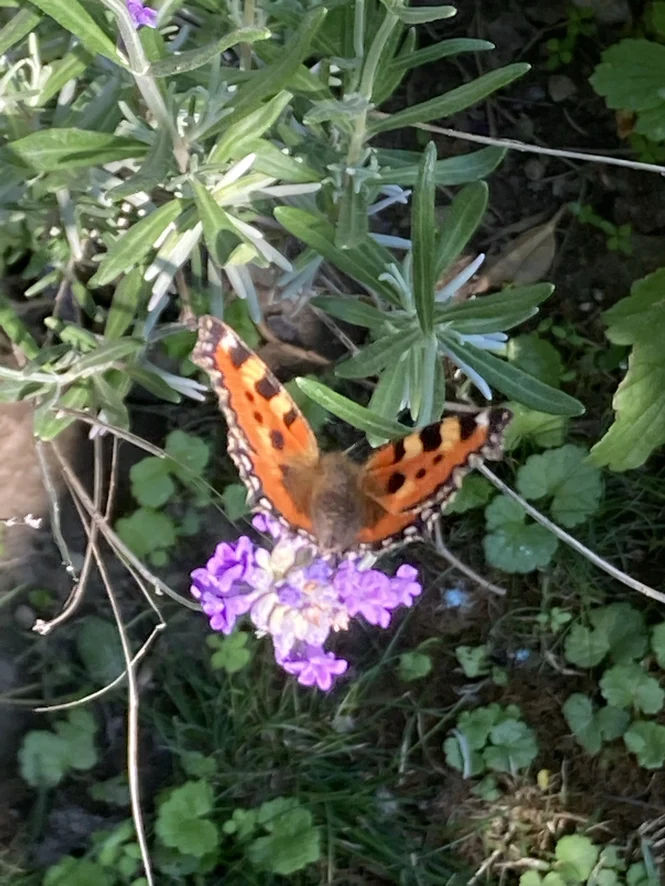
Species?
Aglais urticae
